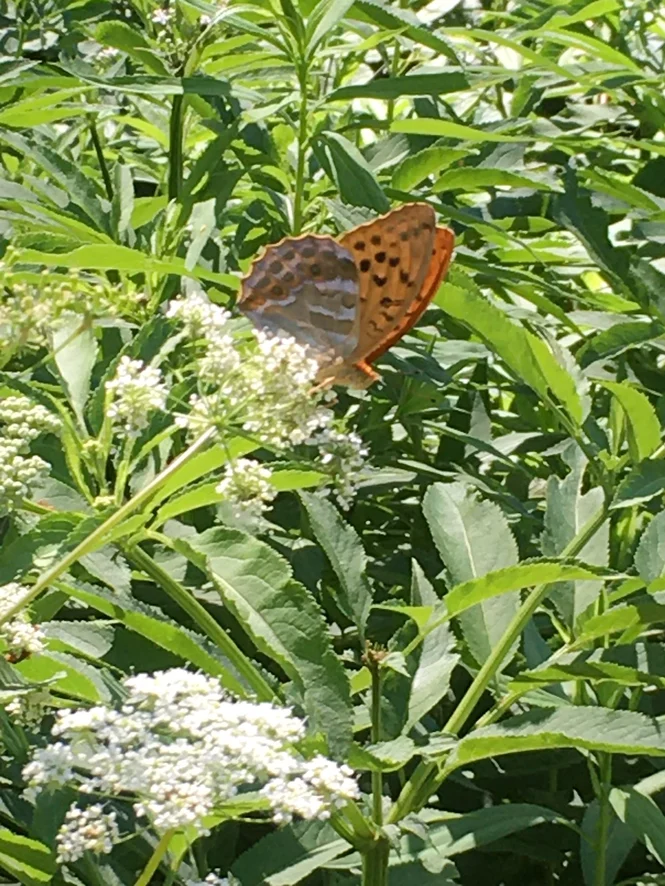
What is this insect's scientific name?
Argynnis paphia
